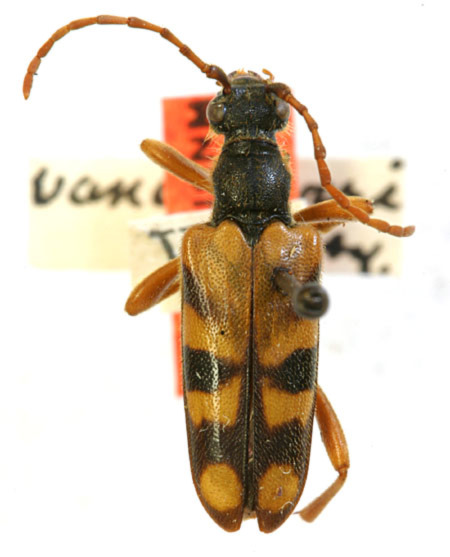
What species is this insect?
Xestoleptura vancouveri (also Xestoleptura crassipes)
